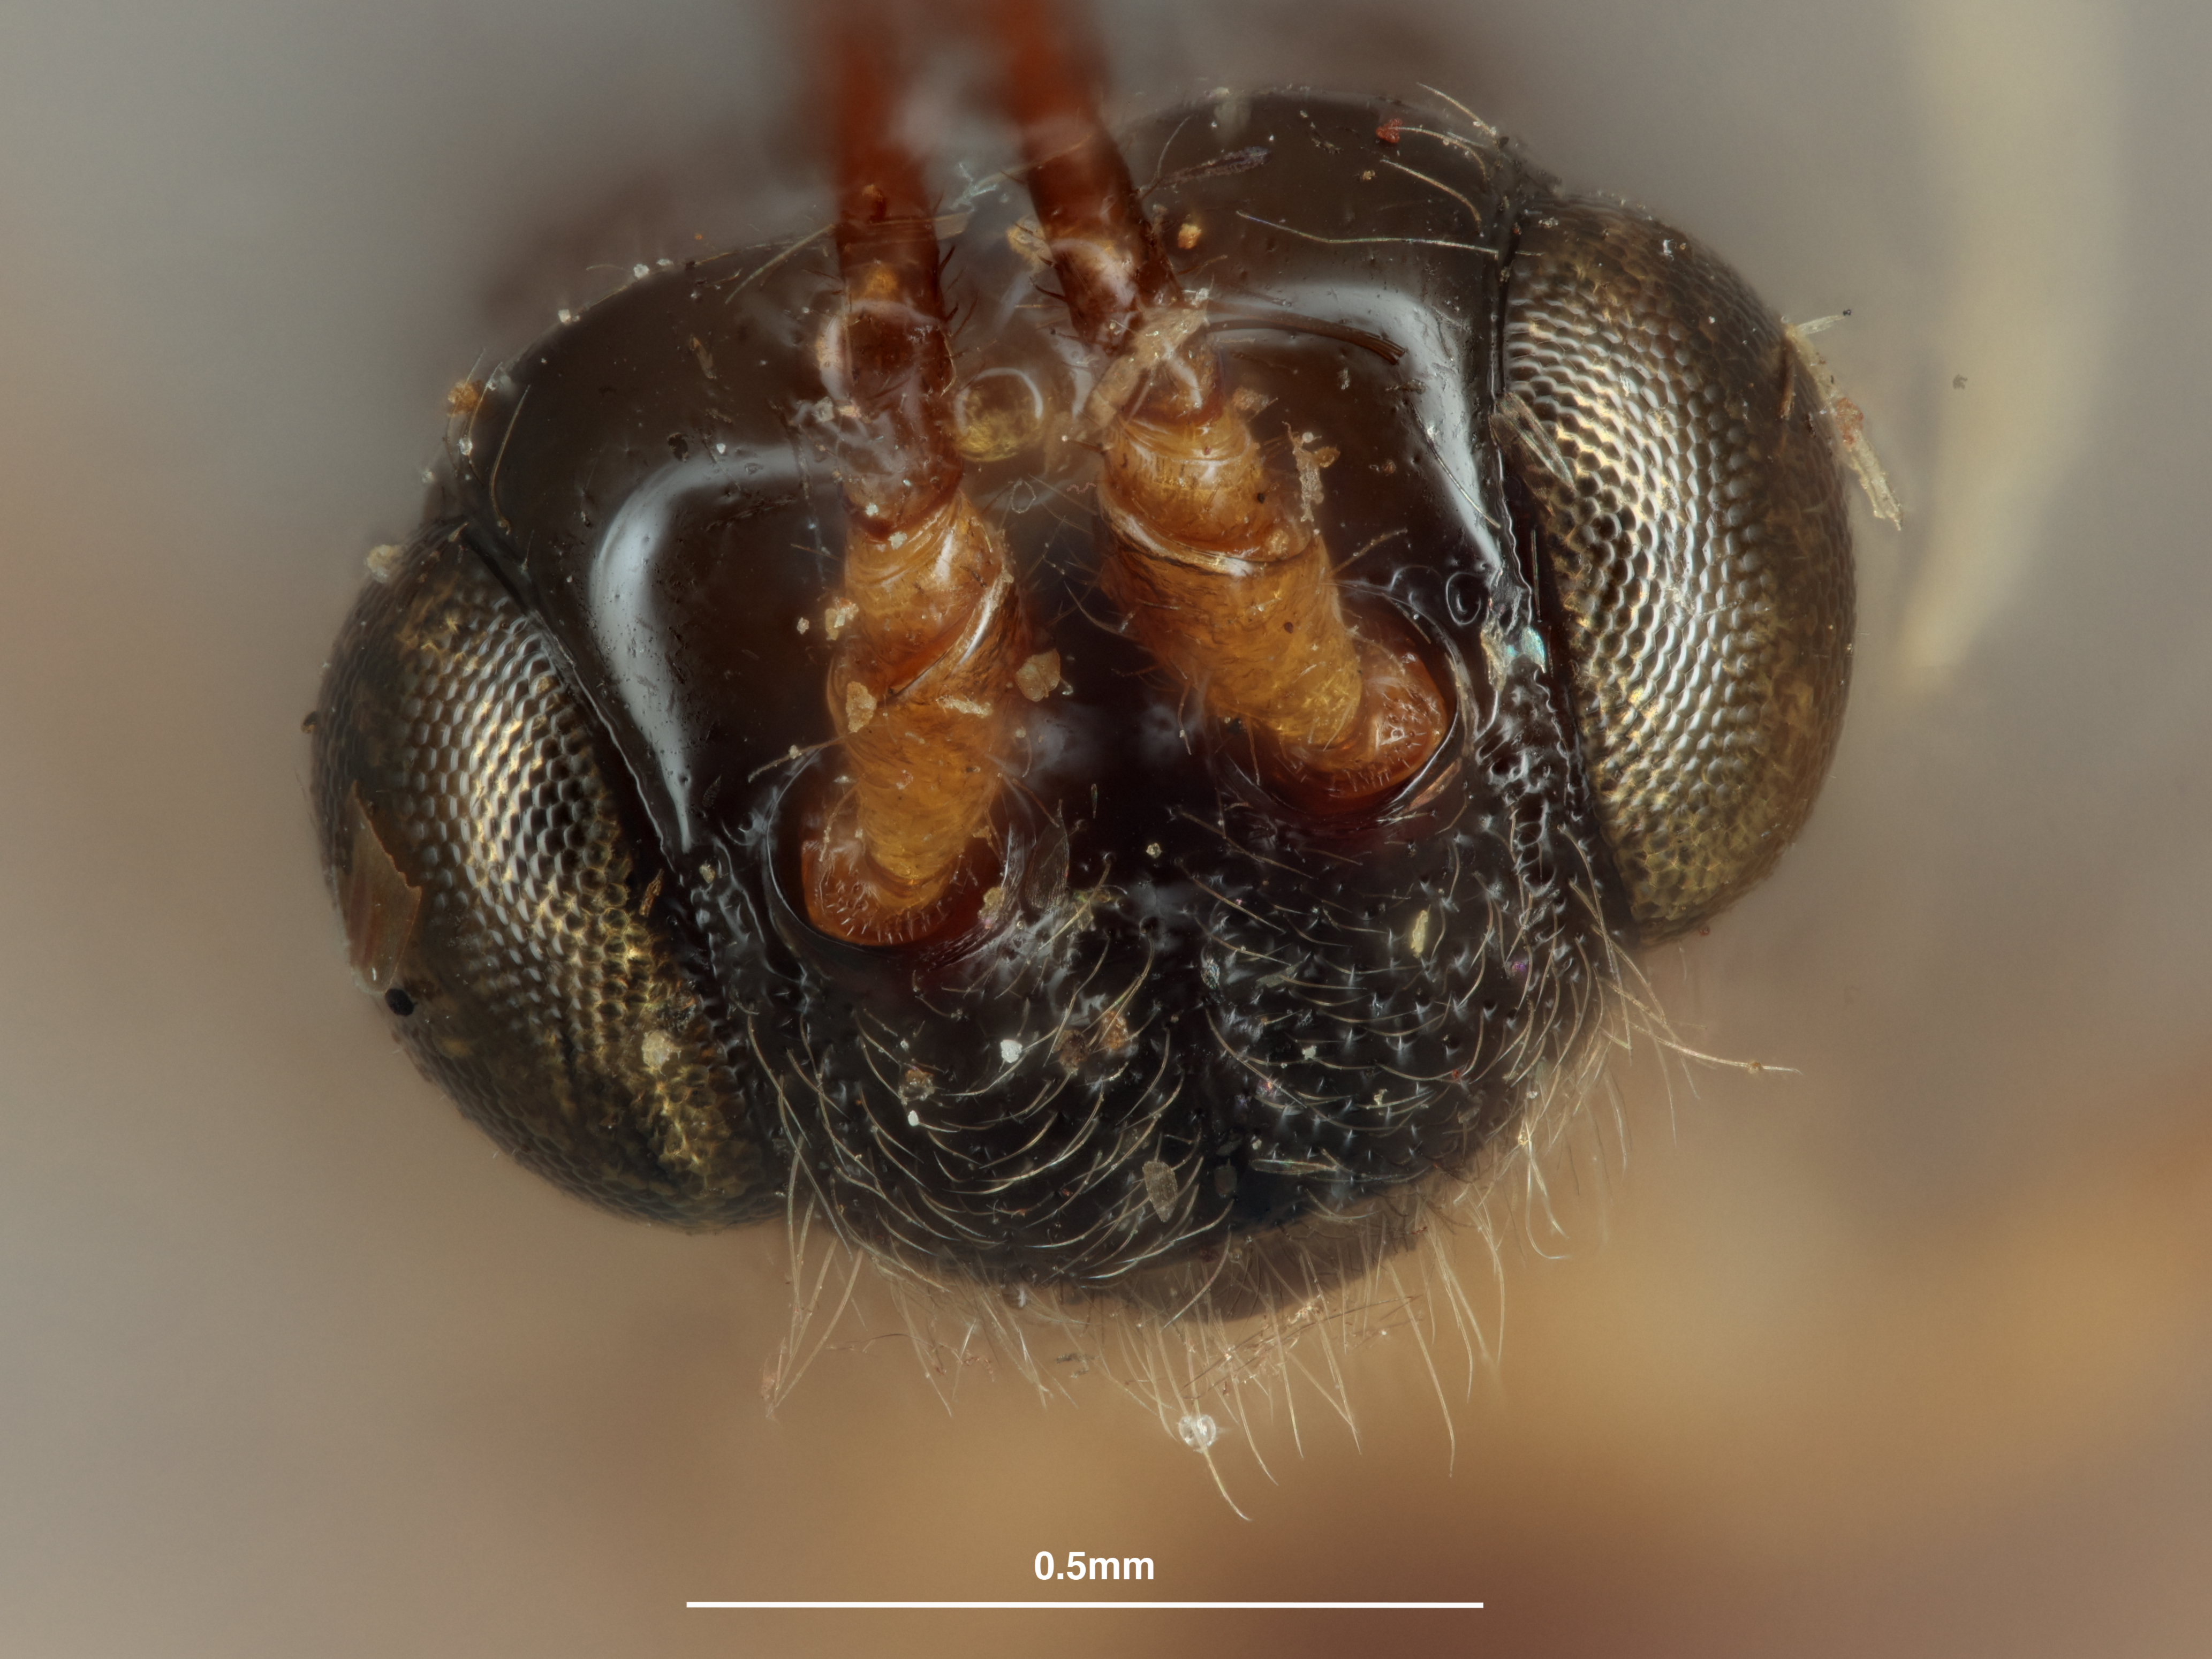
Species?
Phaenocarpa tjibodasi
